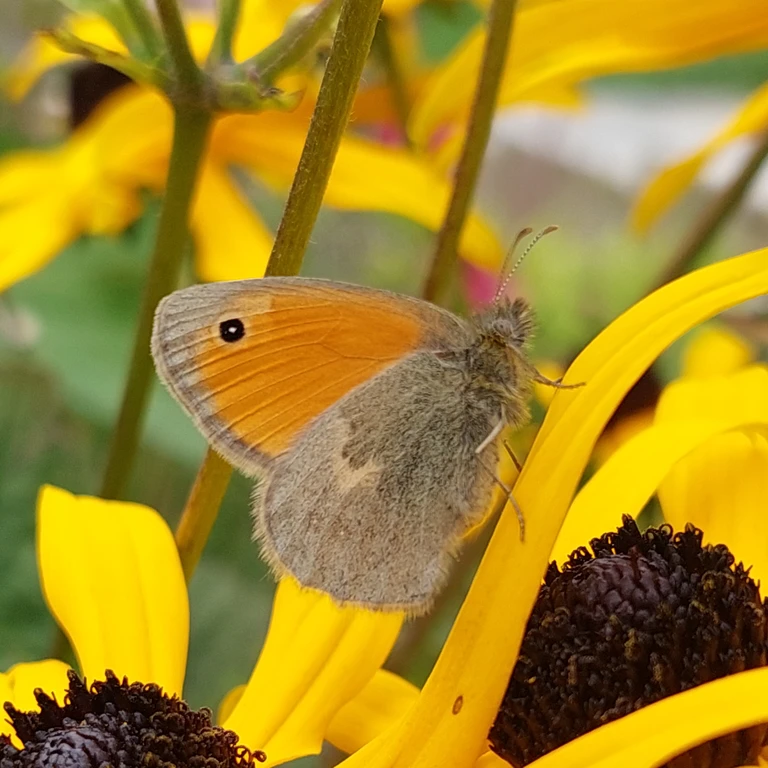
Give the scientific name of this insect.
Coenonympha pamphilus
